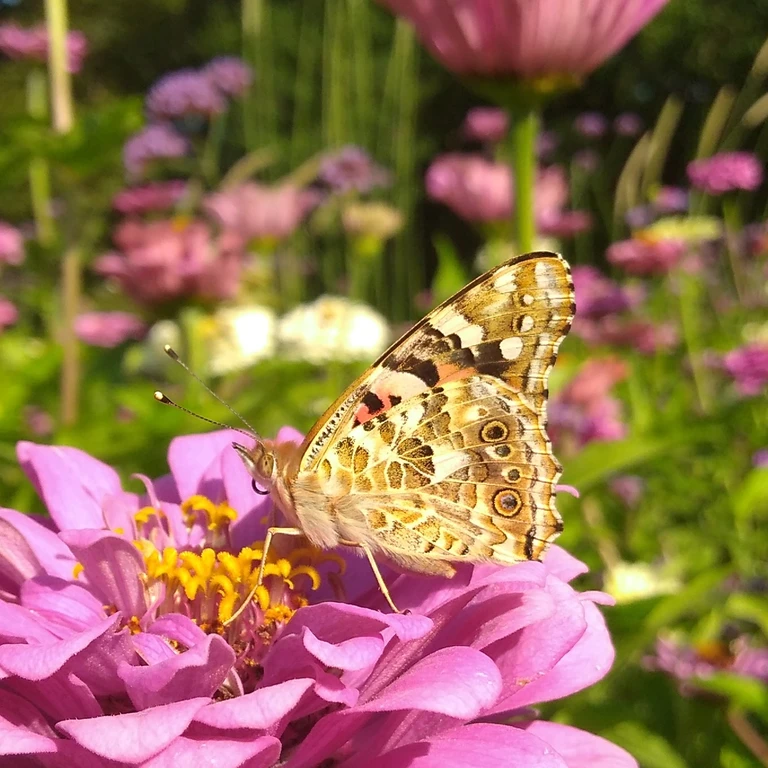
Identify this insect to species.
Vanessa cardui
